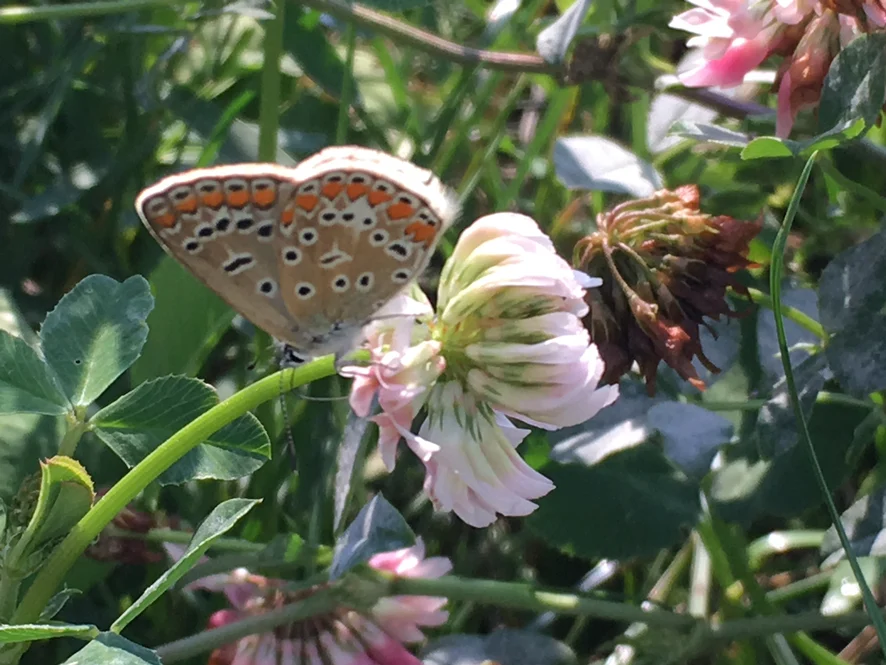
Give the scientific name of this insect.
Polyommatus icarus
